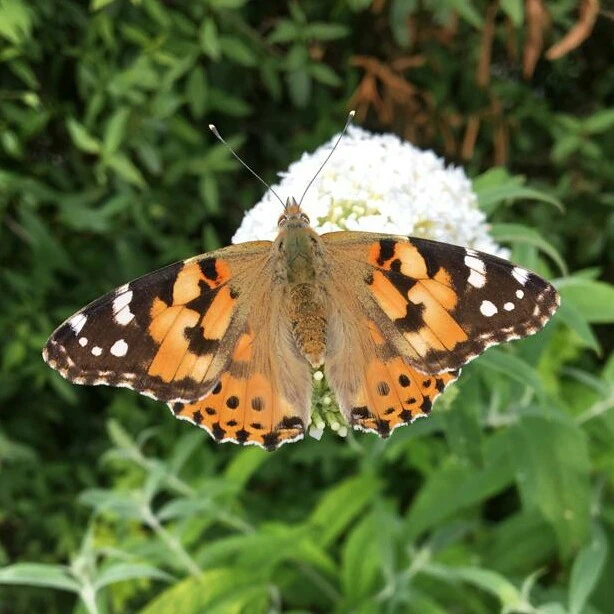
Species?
Vanessa cardui
